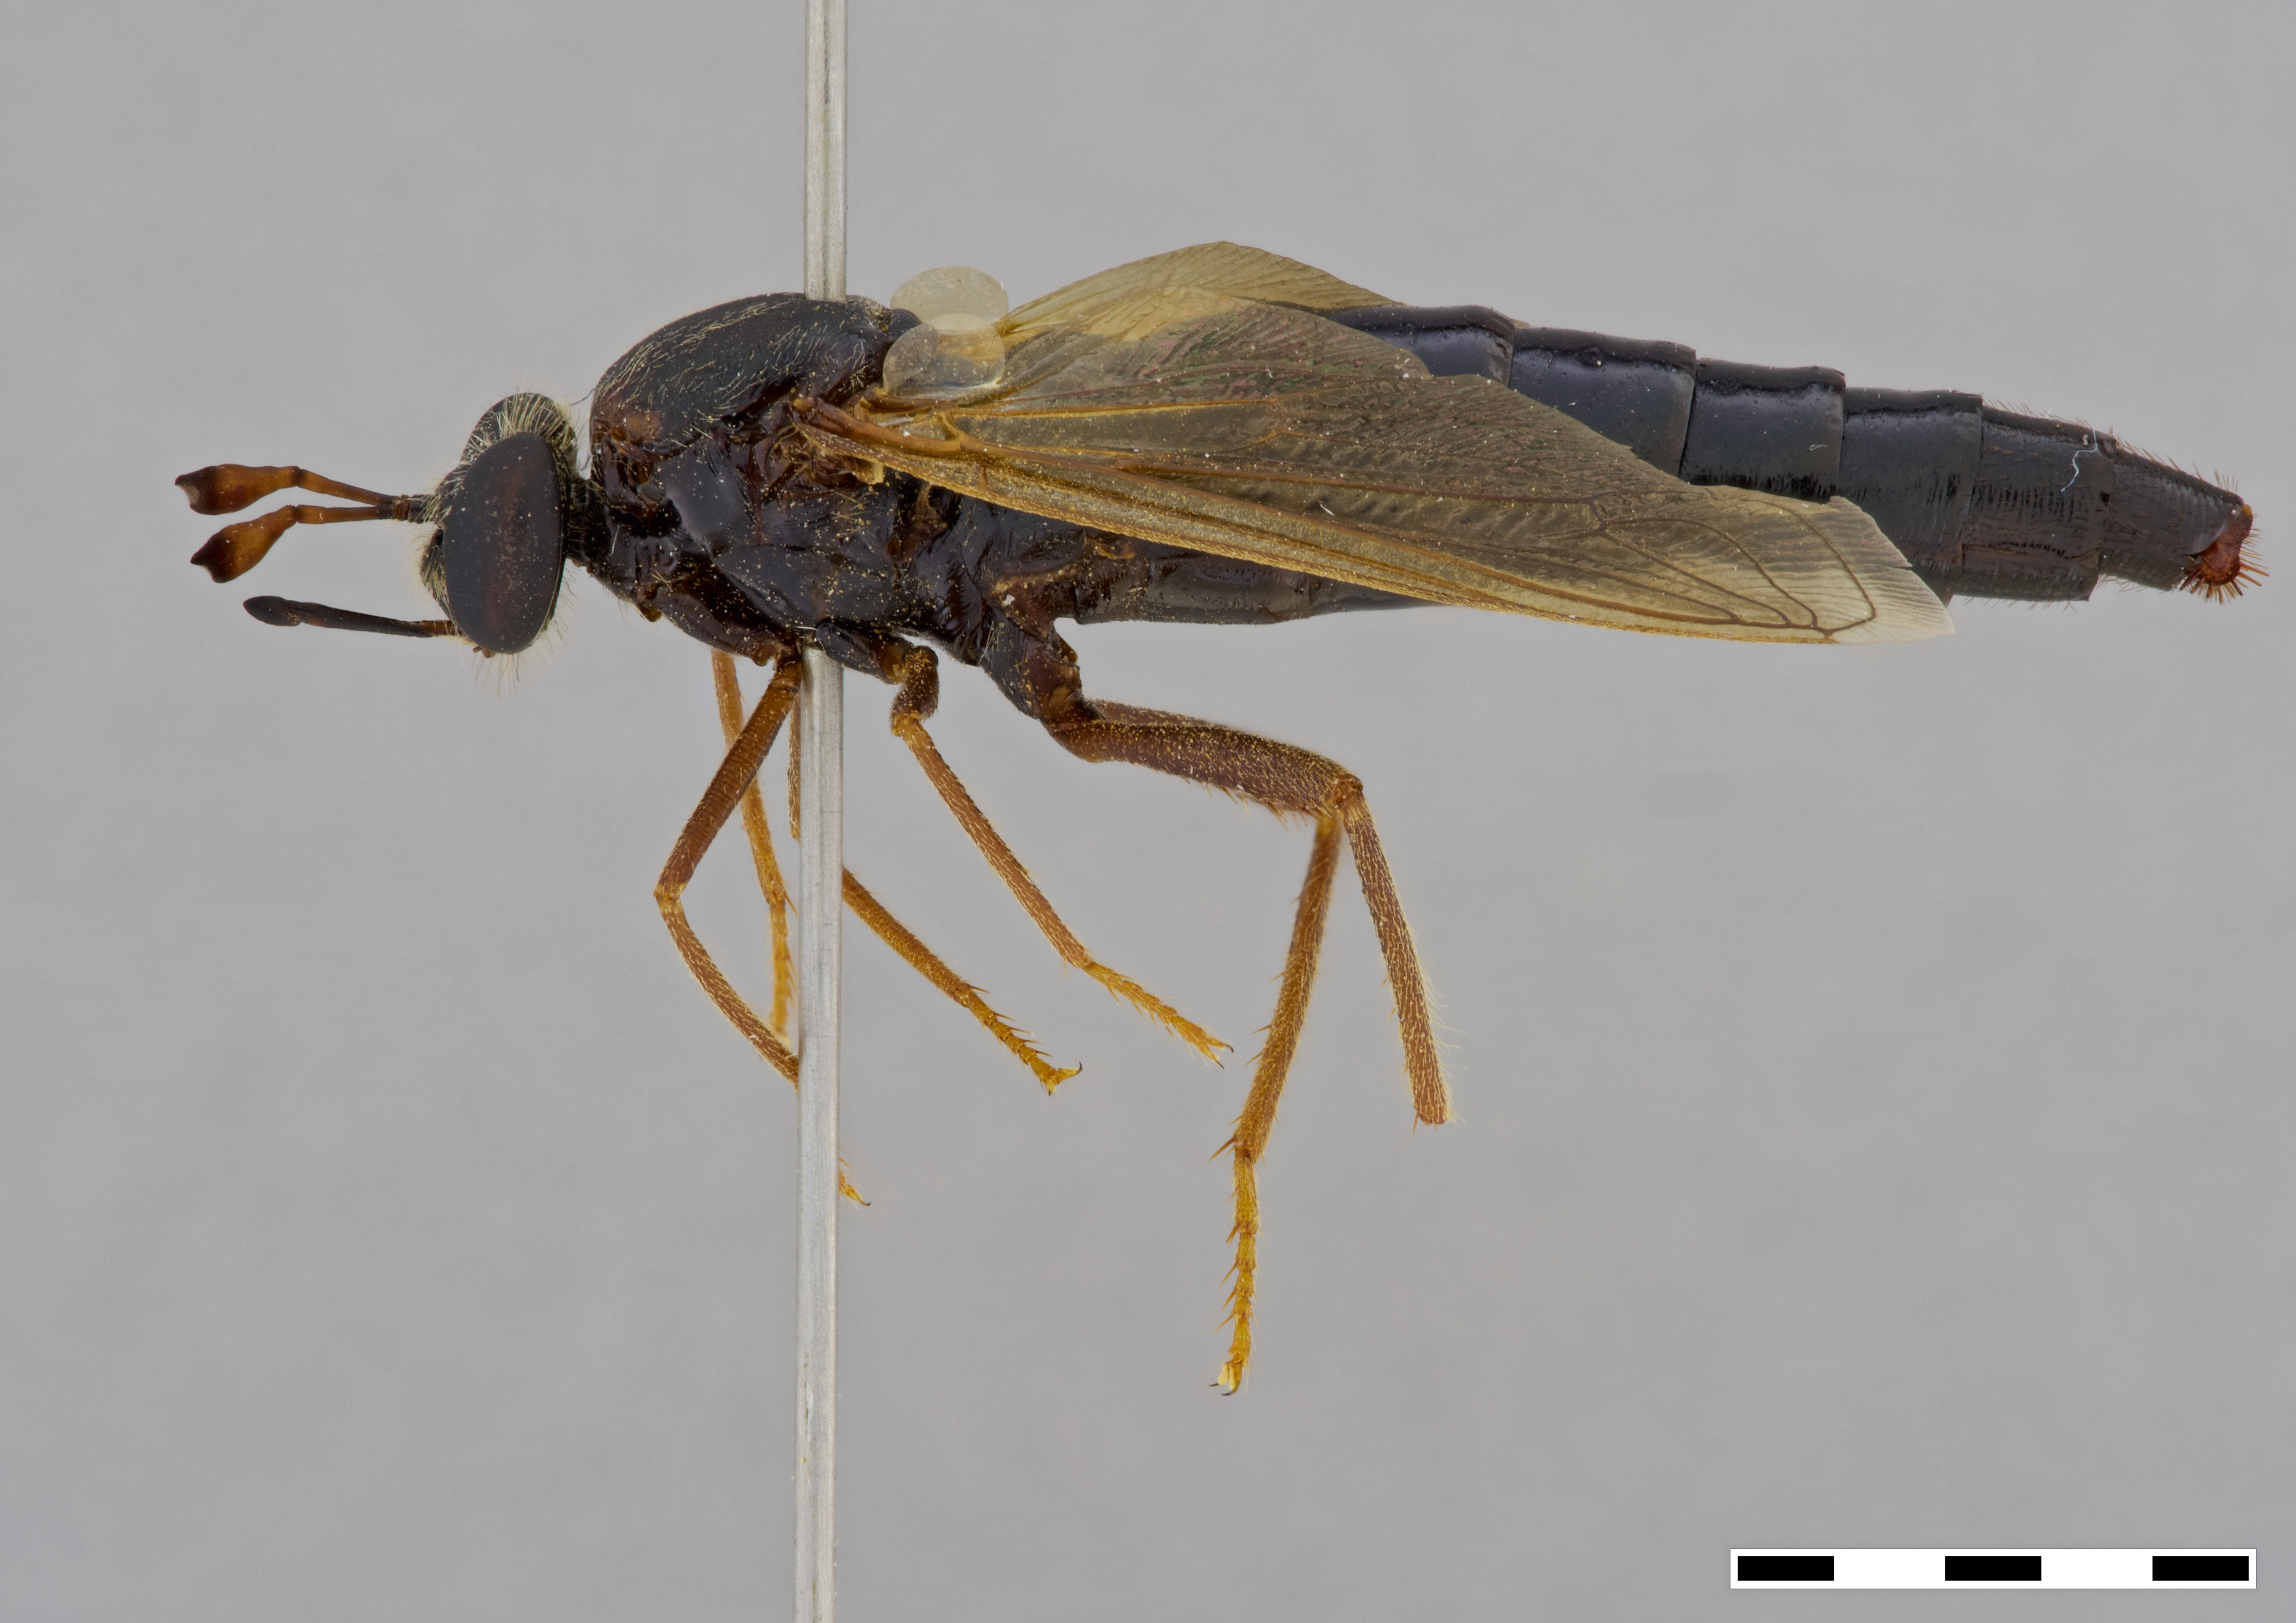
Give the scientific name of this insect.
Arenomydas caerulescens
